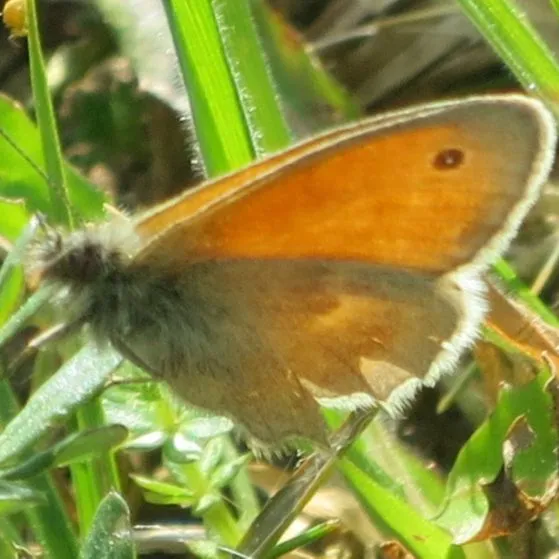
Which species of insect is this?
Coenonympha pamphilus
